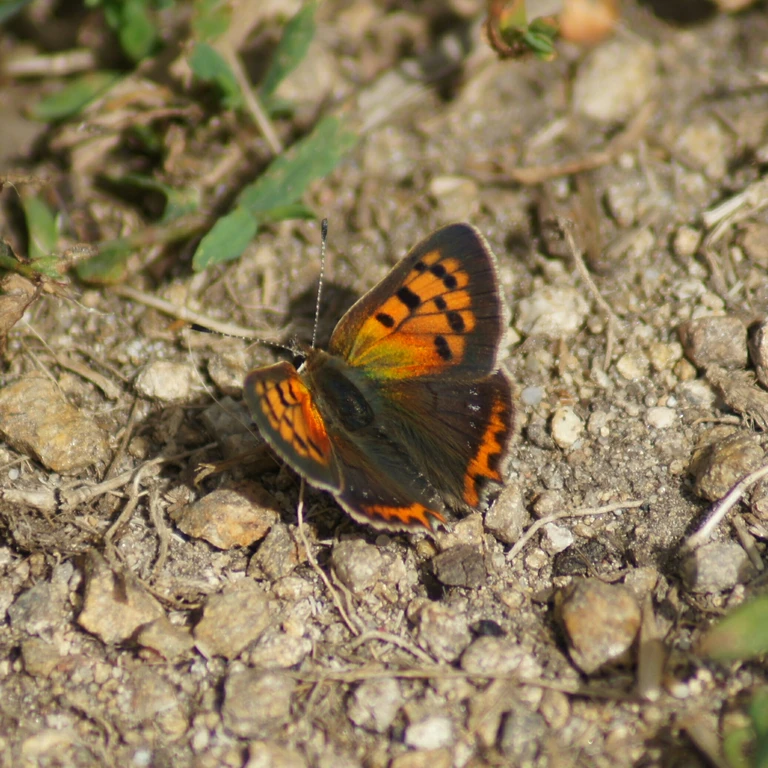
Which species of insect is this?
Lycaena phlaeas
